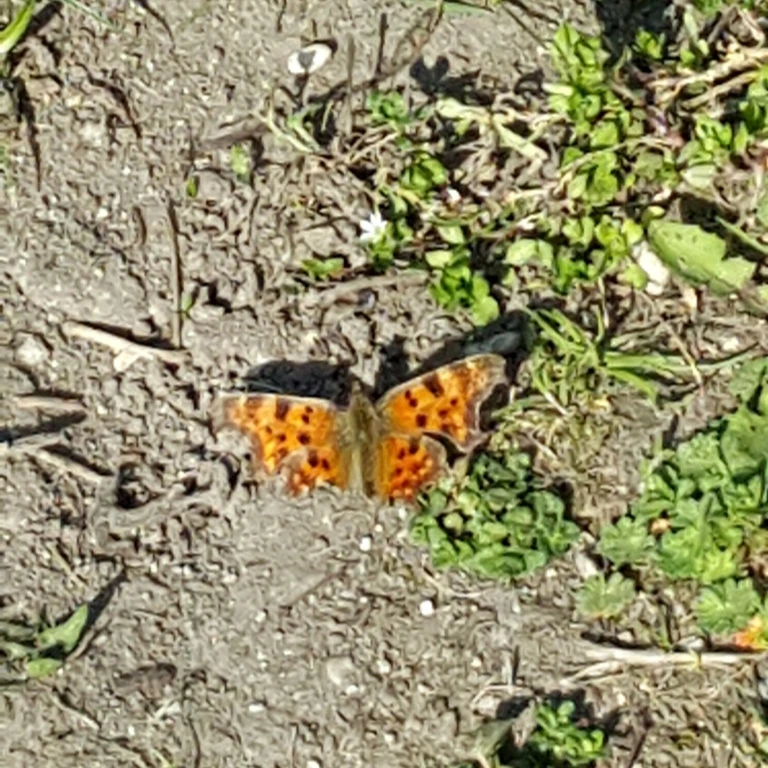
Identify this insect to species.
Polygonia c-album
